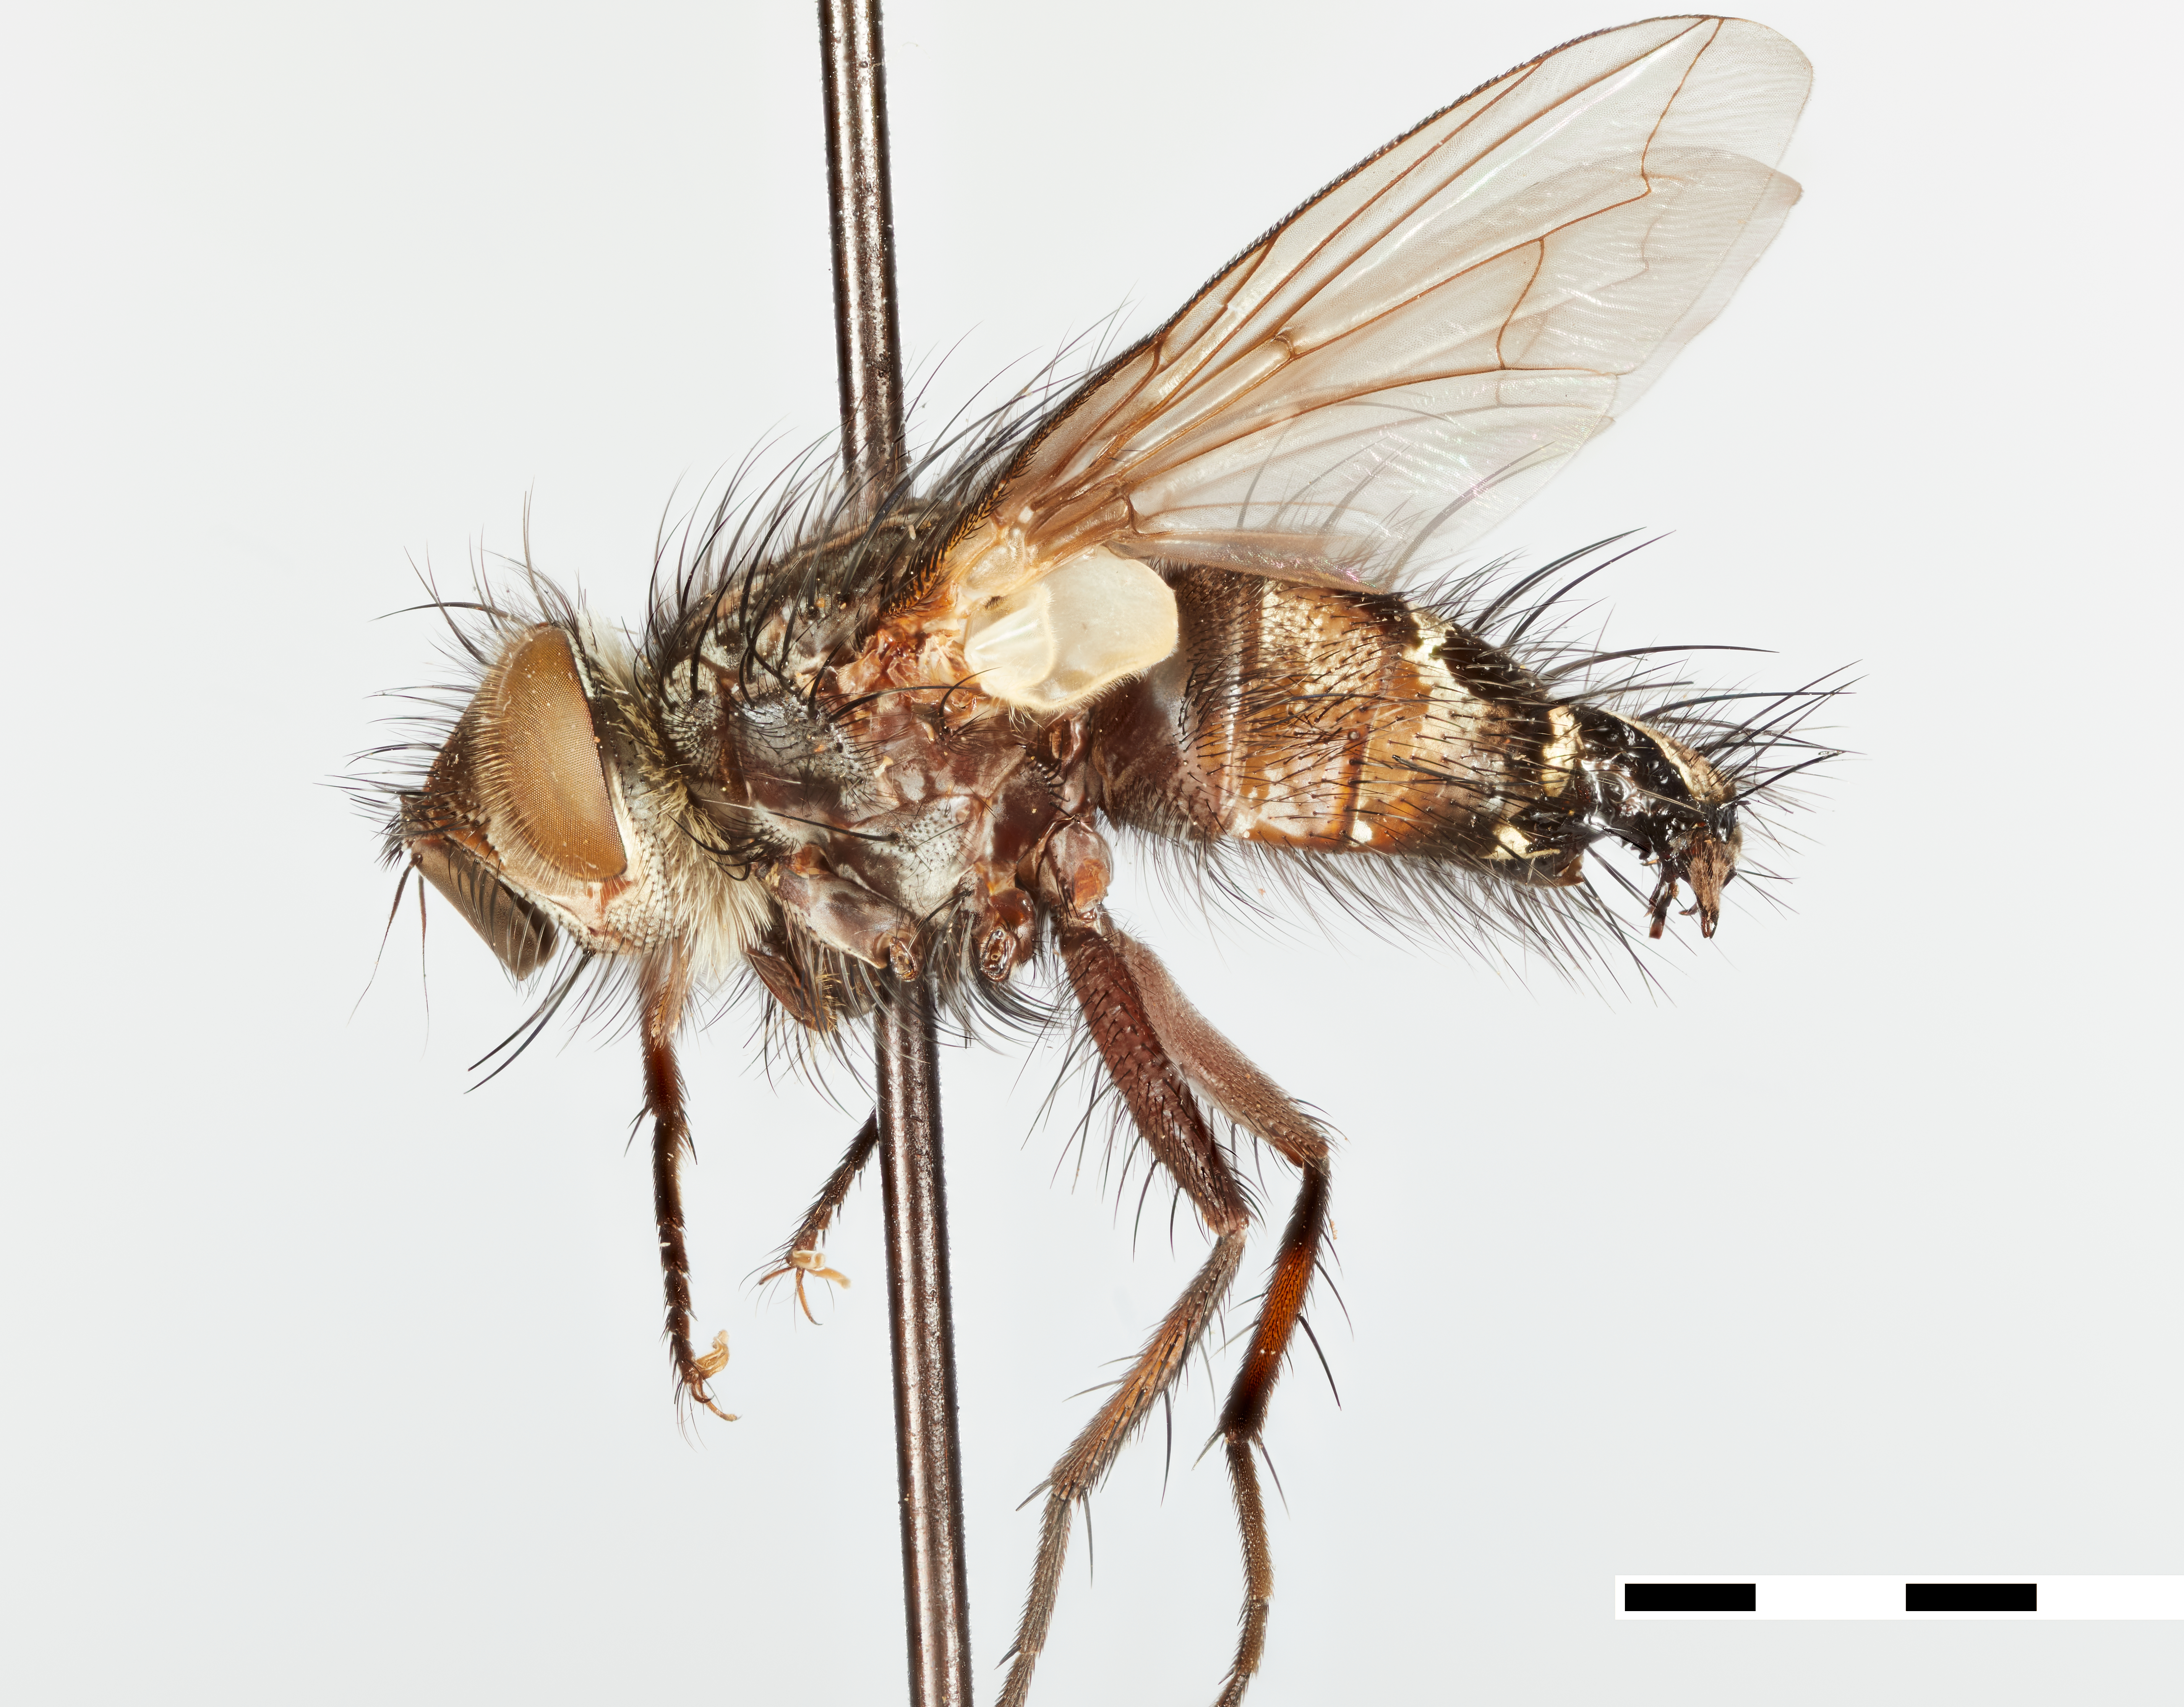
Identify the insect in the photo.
Phorocera specularis
